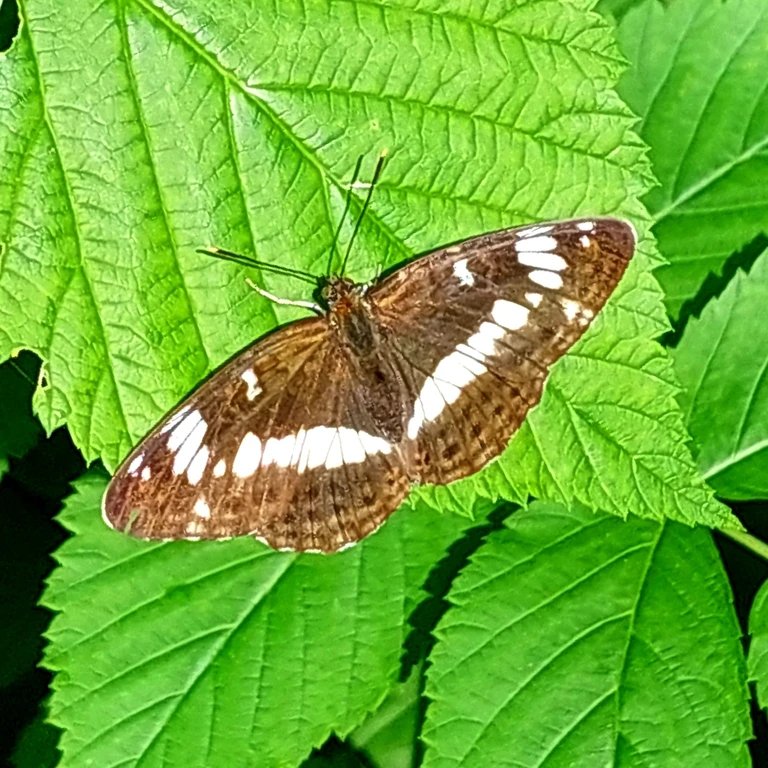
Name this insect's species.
Limenitis camilla (also Ladoga camilla)
